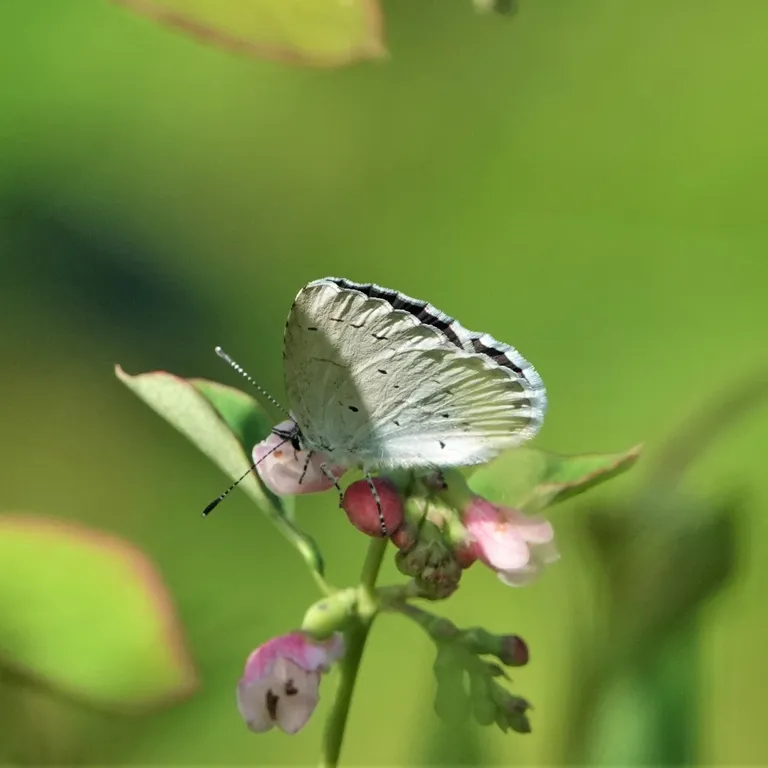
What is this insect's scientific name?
Celastrina argiolus
